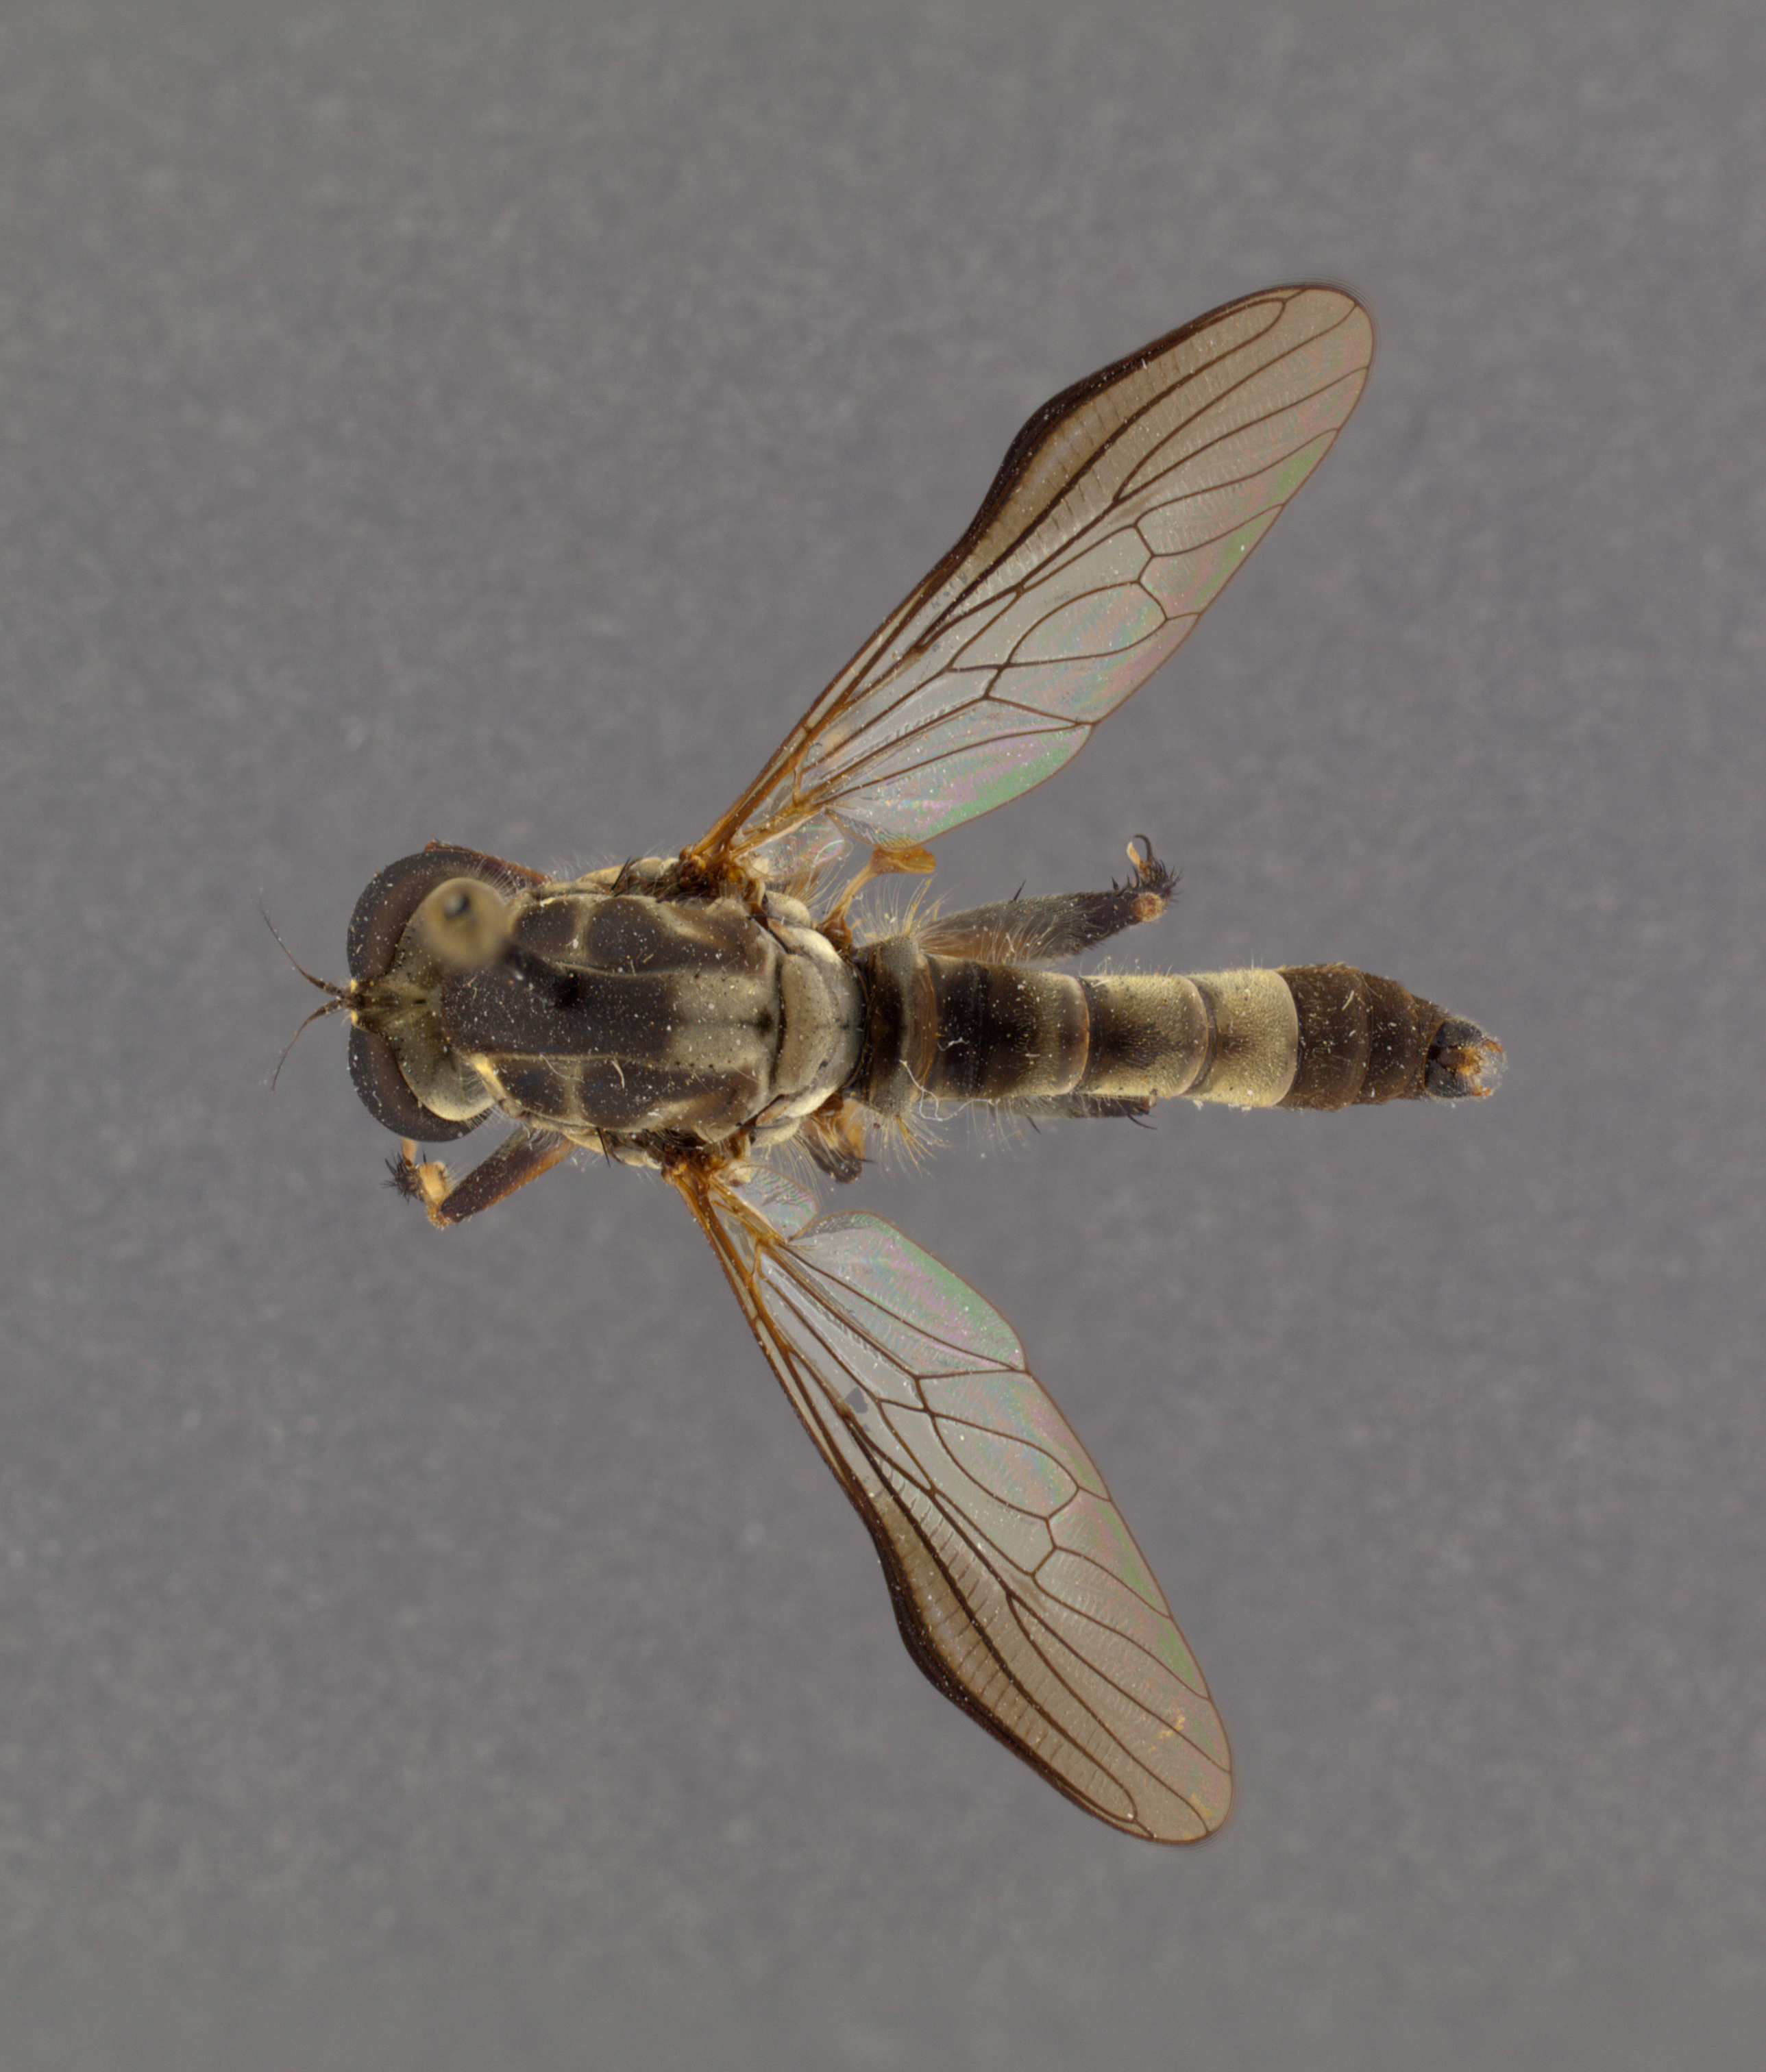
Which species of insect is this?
Ommatius texanus
